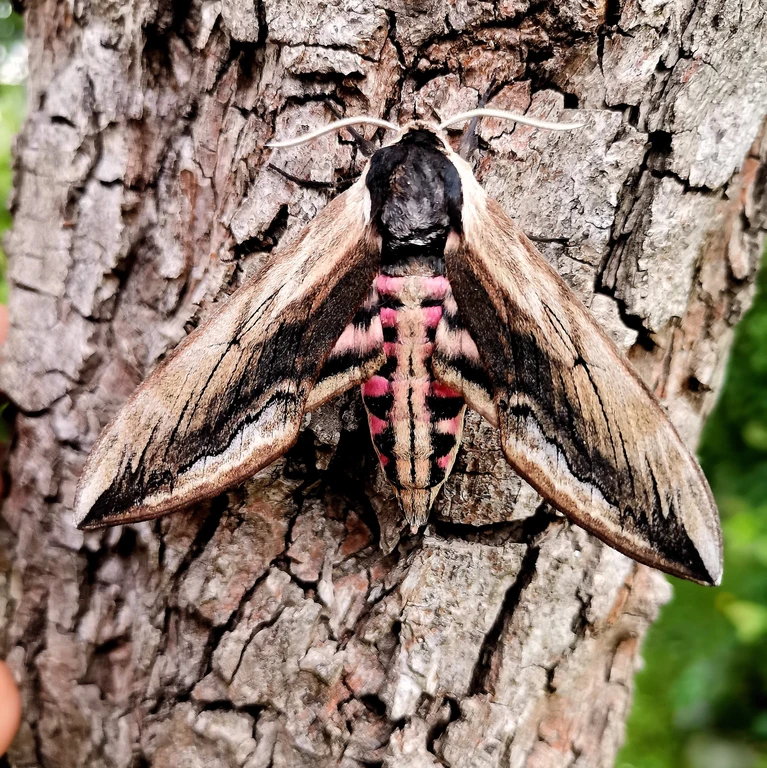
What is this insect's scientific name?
Sphinx ligustri
